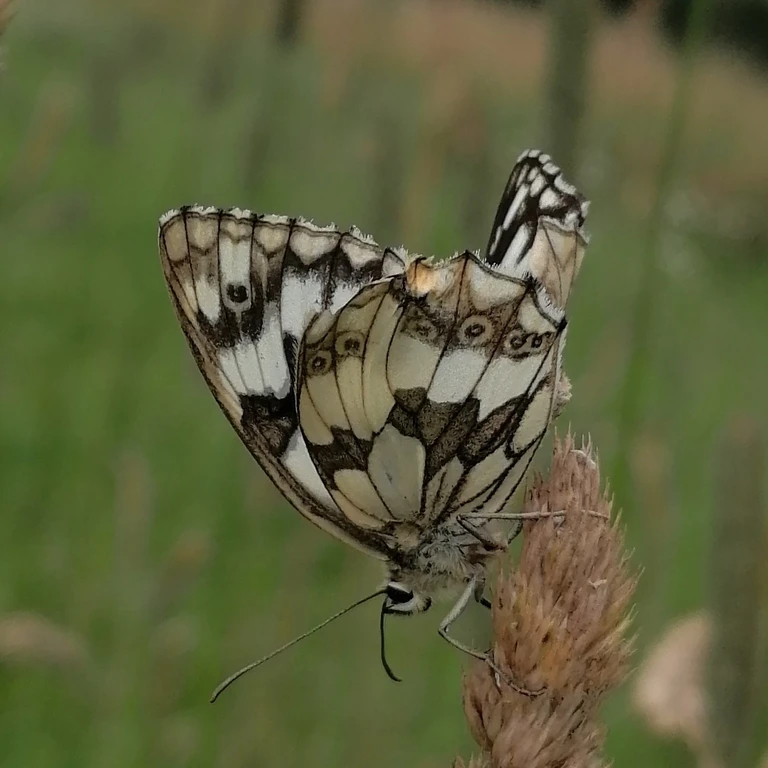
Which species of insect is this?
Melanargia galathea
